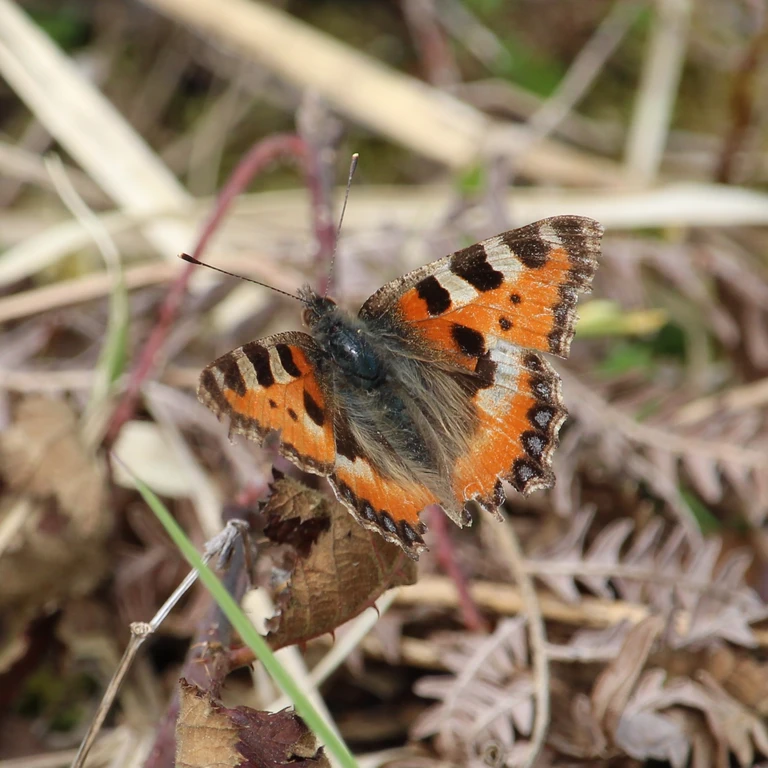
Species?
Aglais urticae
